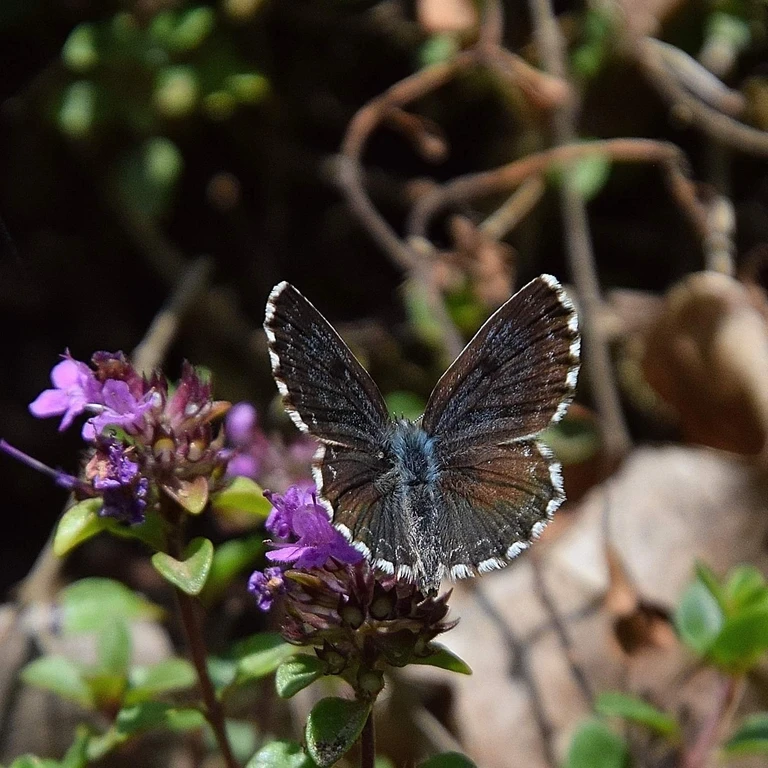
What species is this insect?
Scolitantides orion
